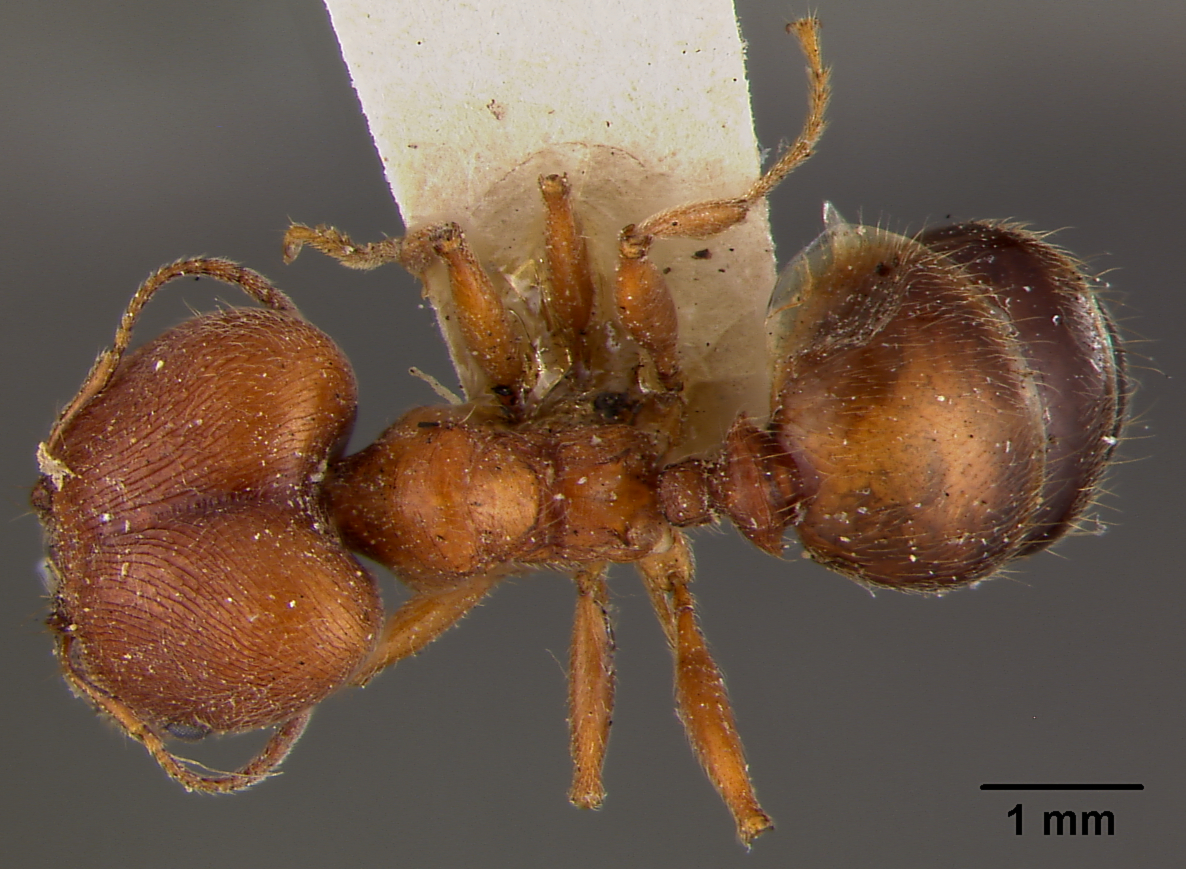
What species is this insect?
Pheidole saxicola
